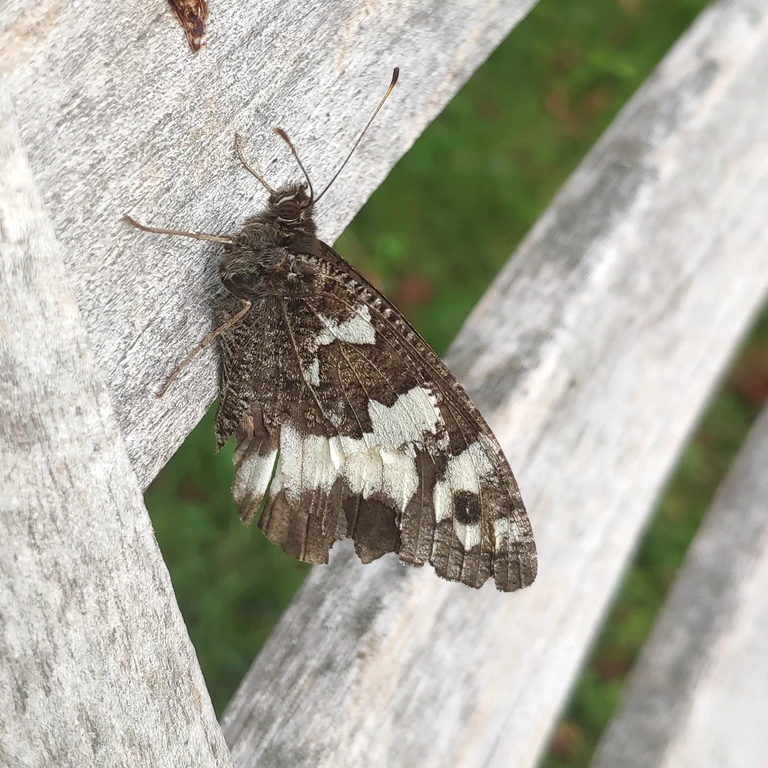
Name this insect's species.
Brintesia circe
